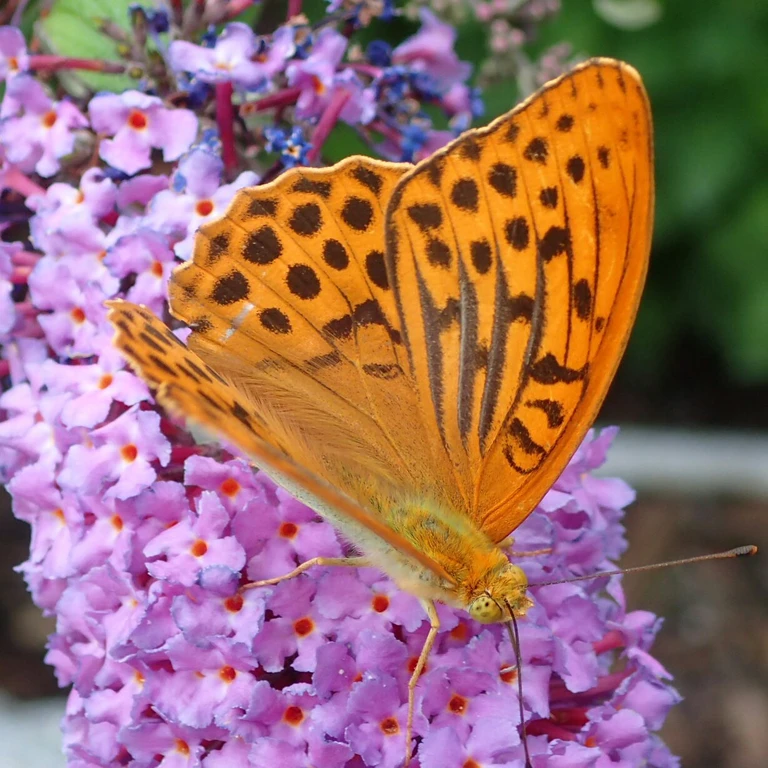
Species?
Argynnis paphia
